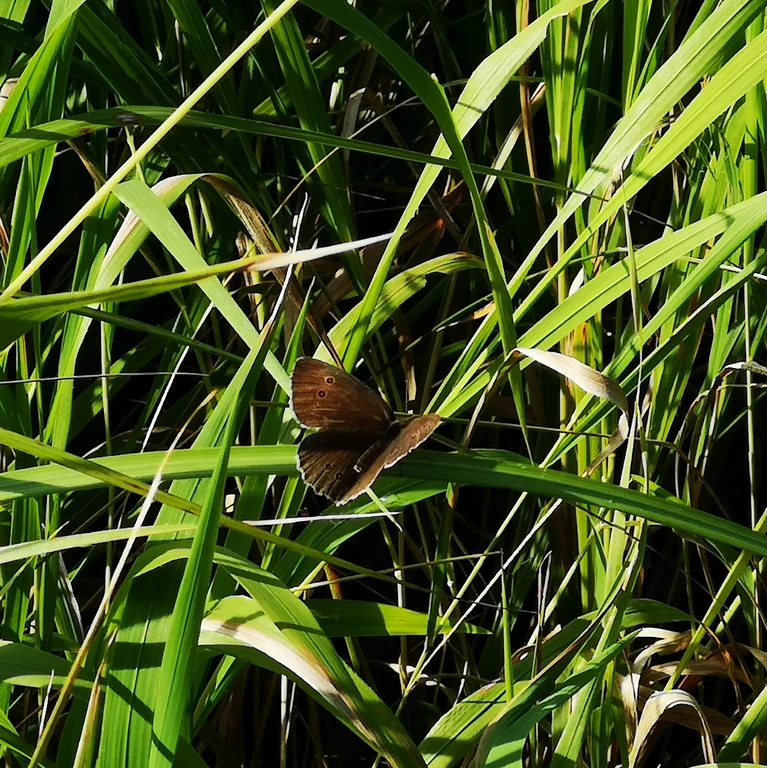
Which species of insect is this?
Aphantopus hyperantus
